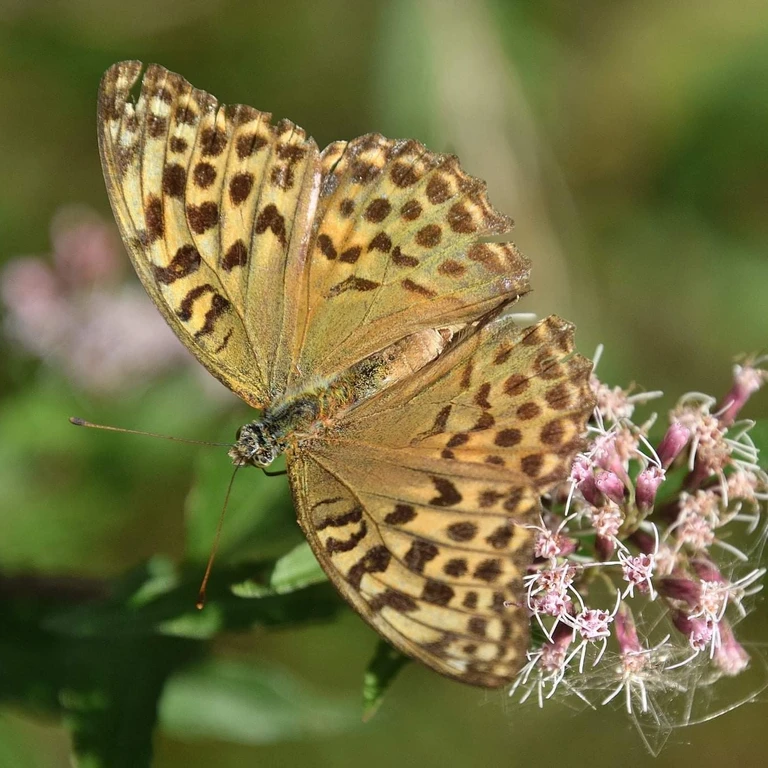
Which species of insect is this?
Argynnis paphia
